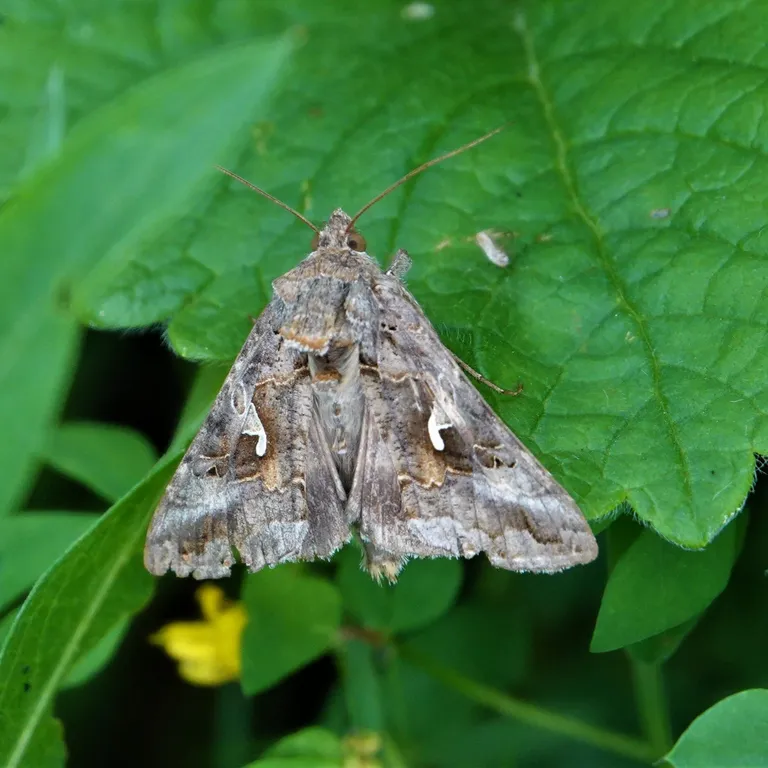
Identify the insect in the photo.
Autographa gamma
